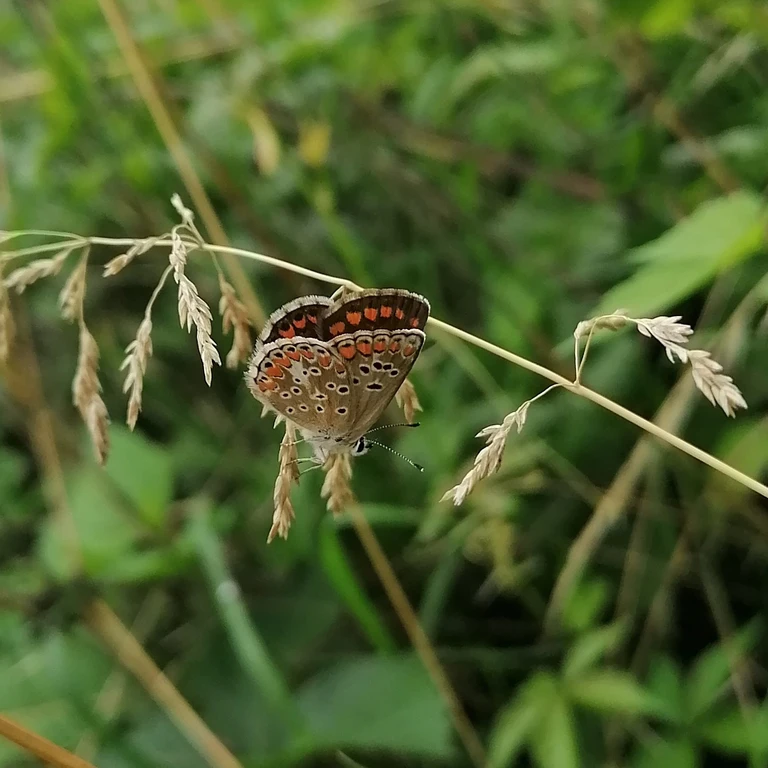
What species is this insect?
Aricia agestis/artaxerxes
